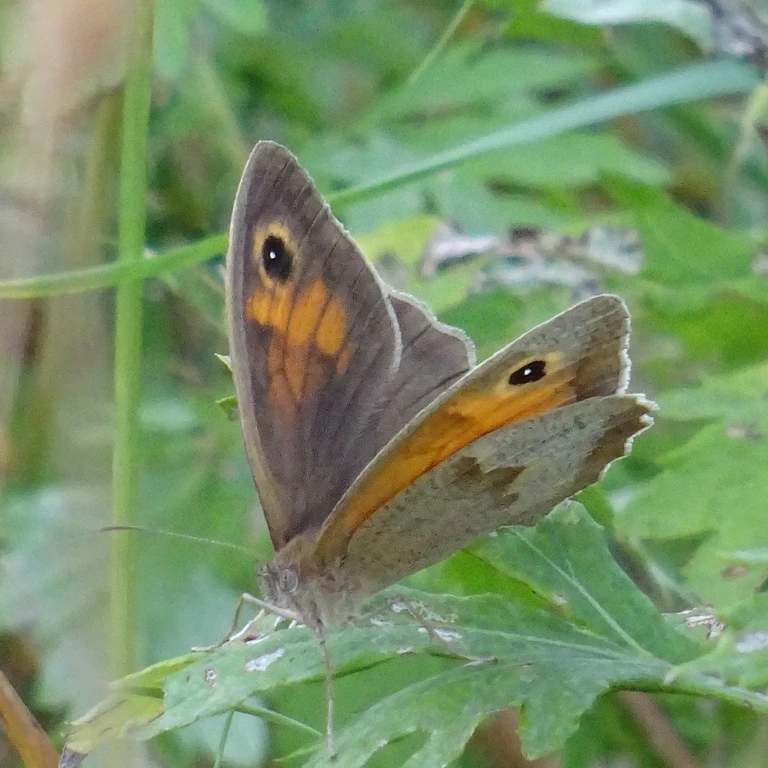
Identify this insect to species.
Maniola jurtina
